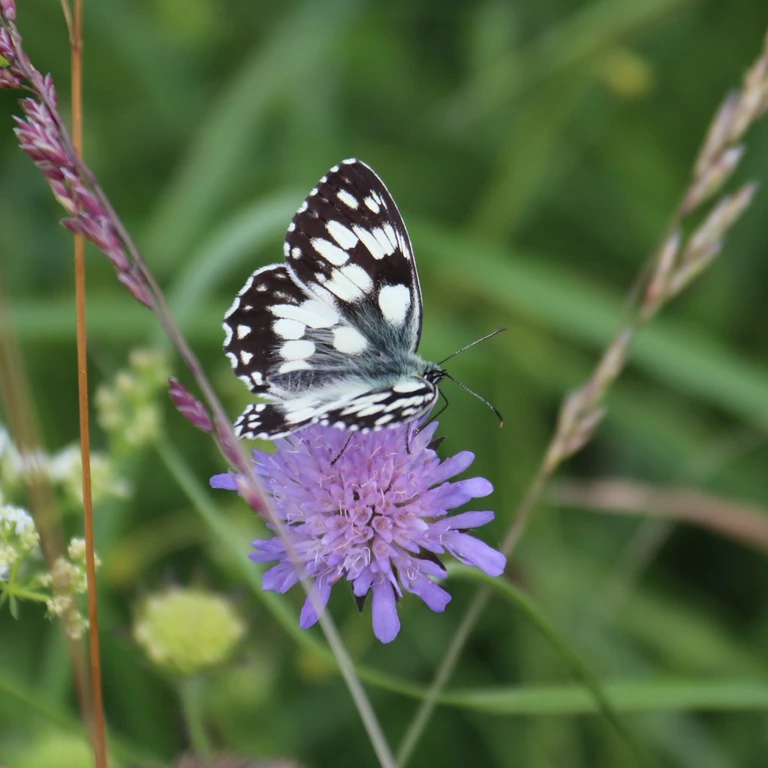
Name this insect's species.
Melanargia galathea
